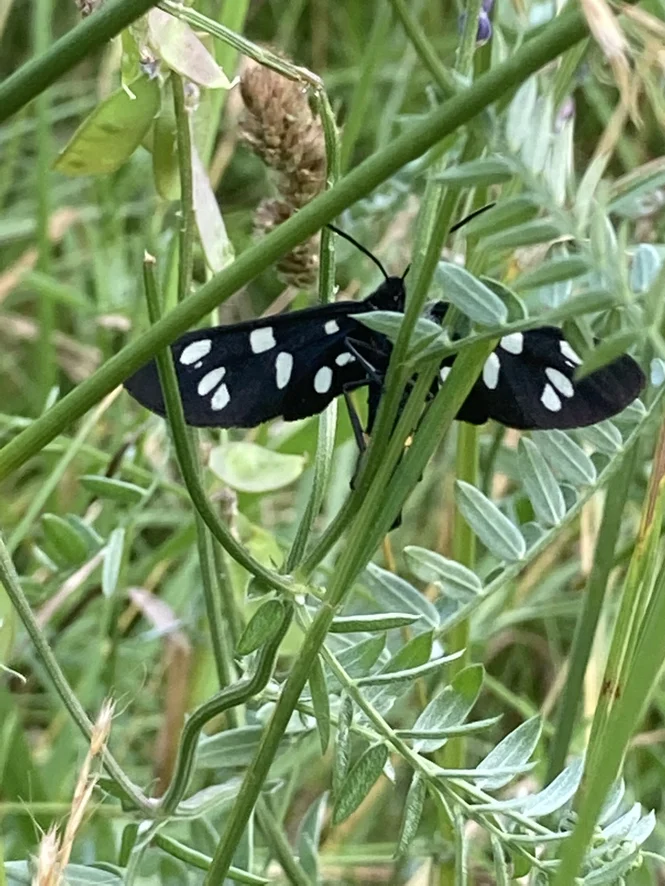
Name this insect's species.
Amata phegea
